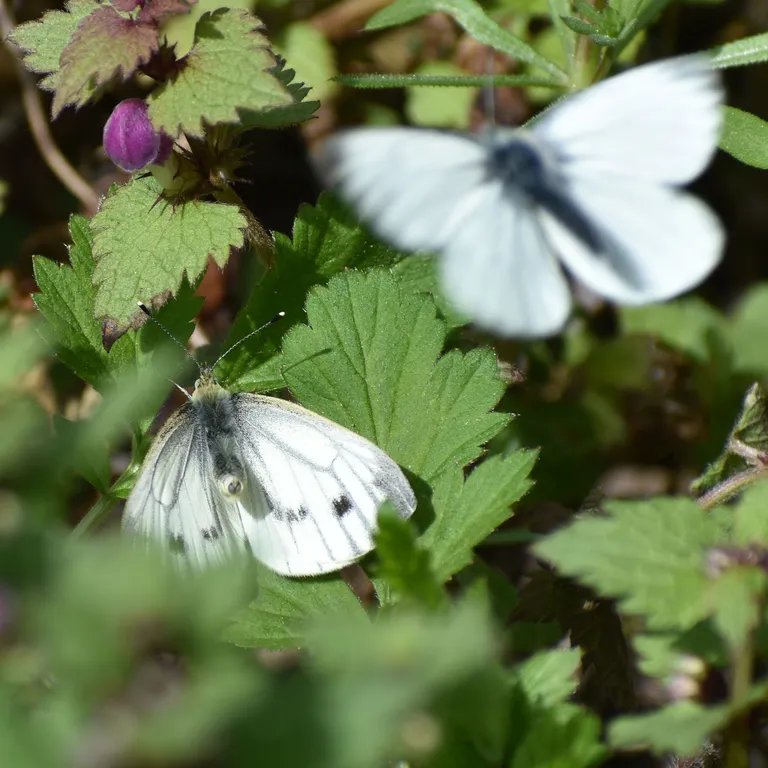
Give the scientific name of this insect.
Pieris napi
